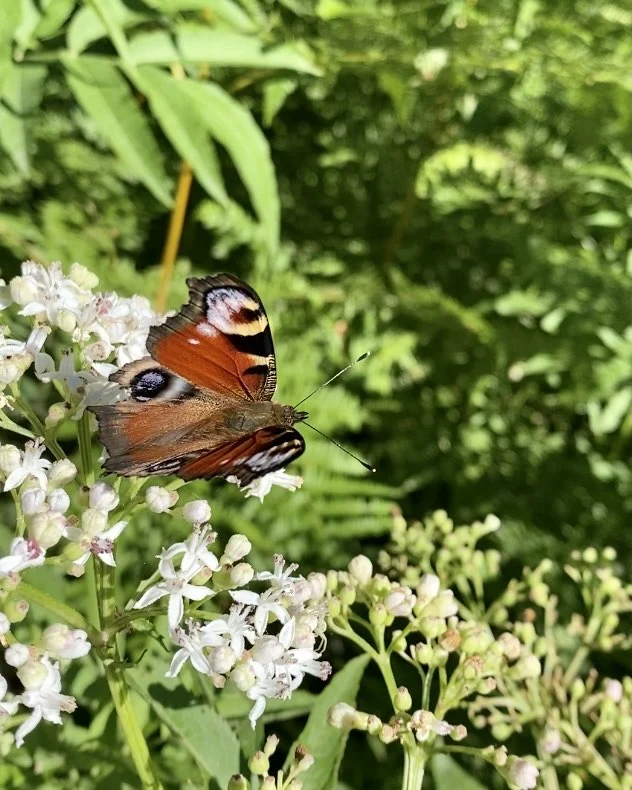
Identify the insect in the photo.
Aglais io
